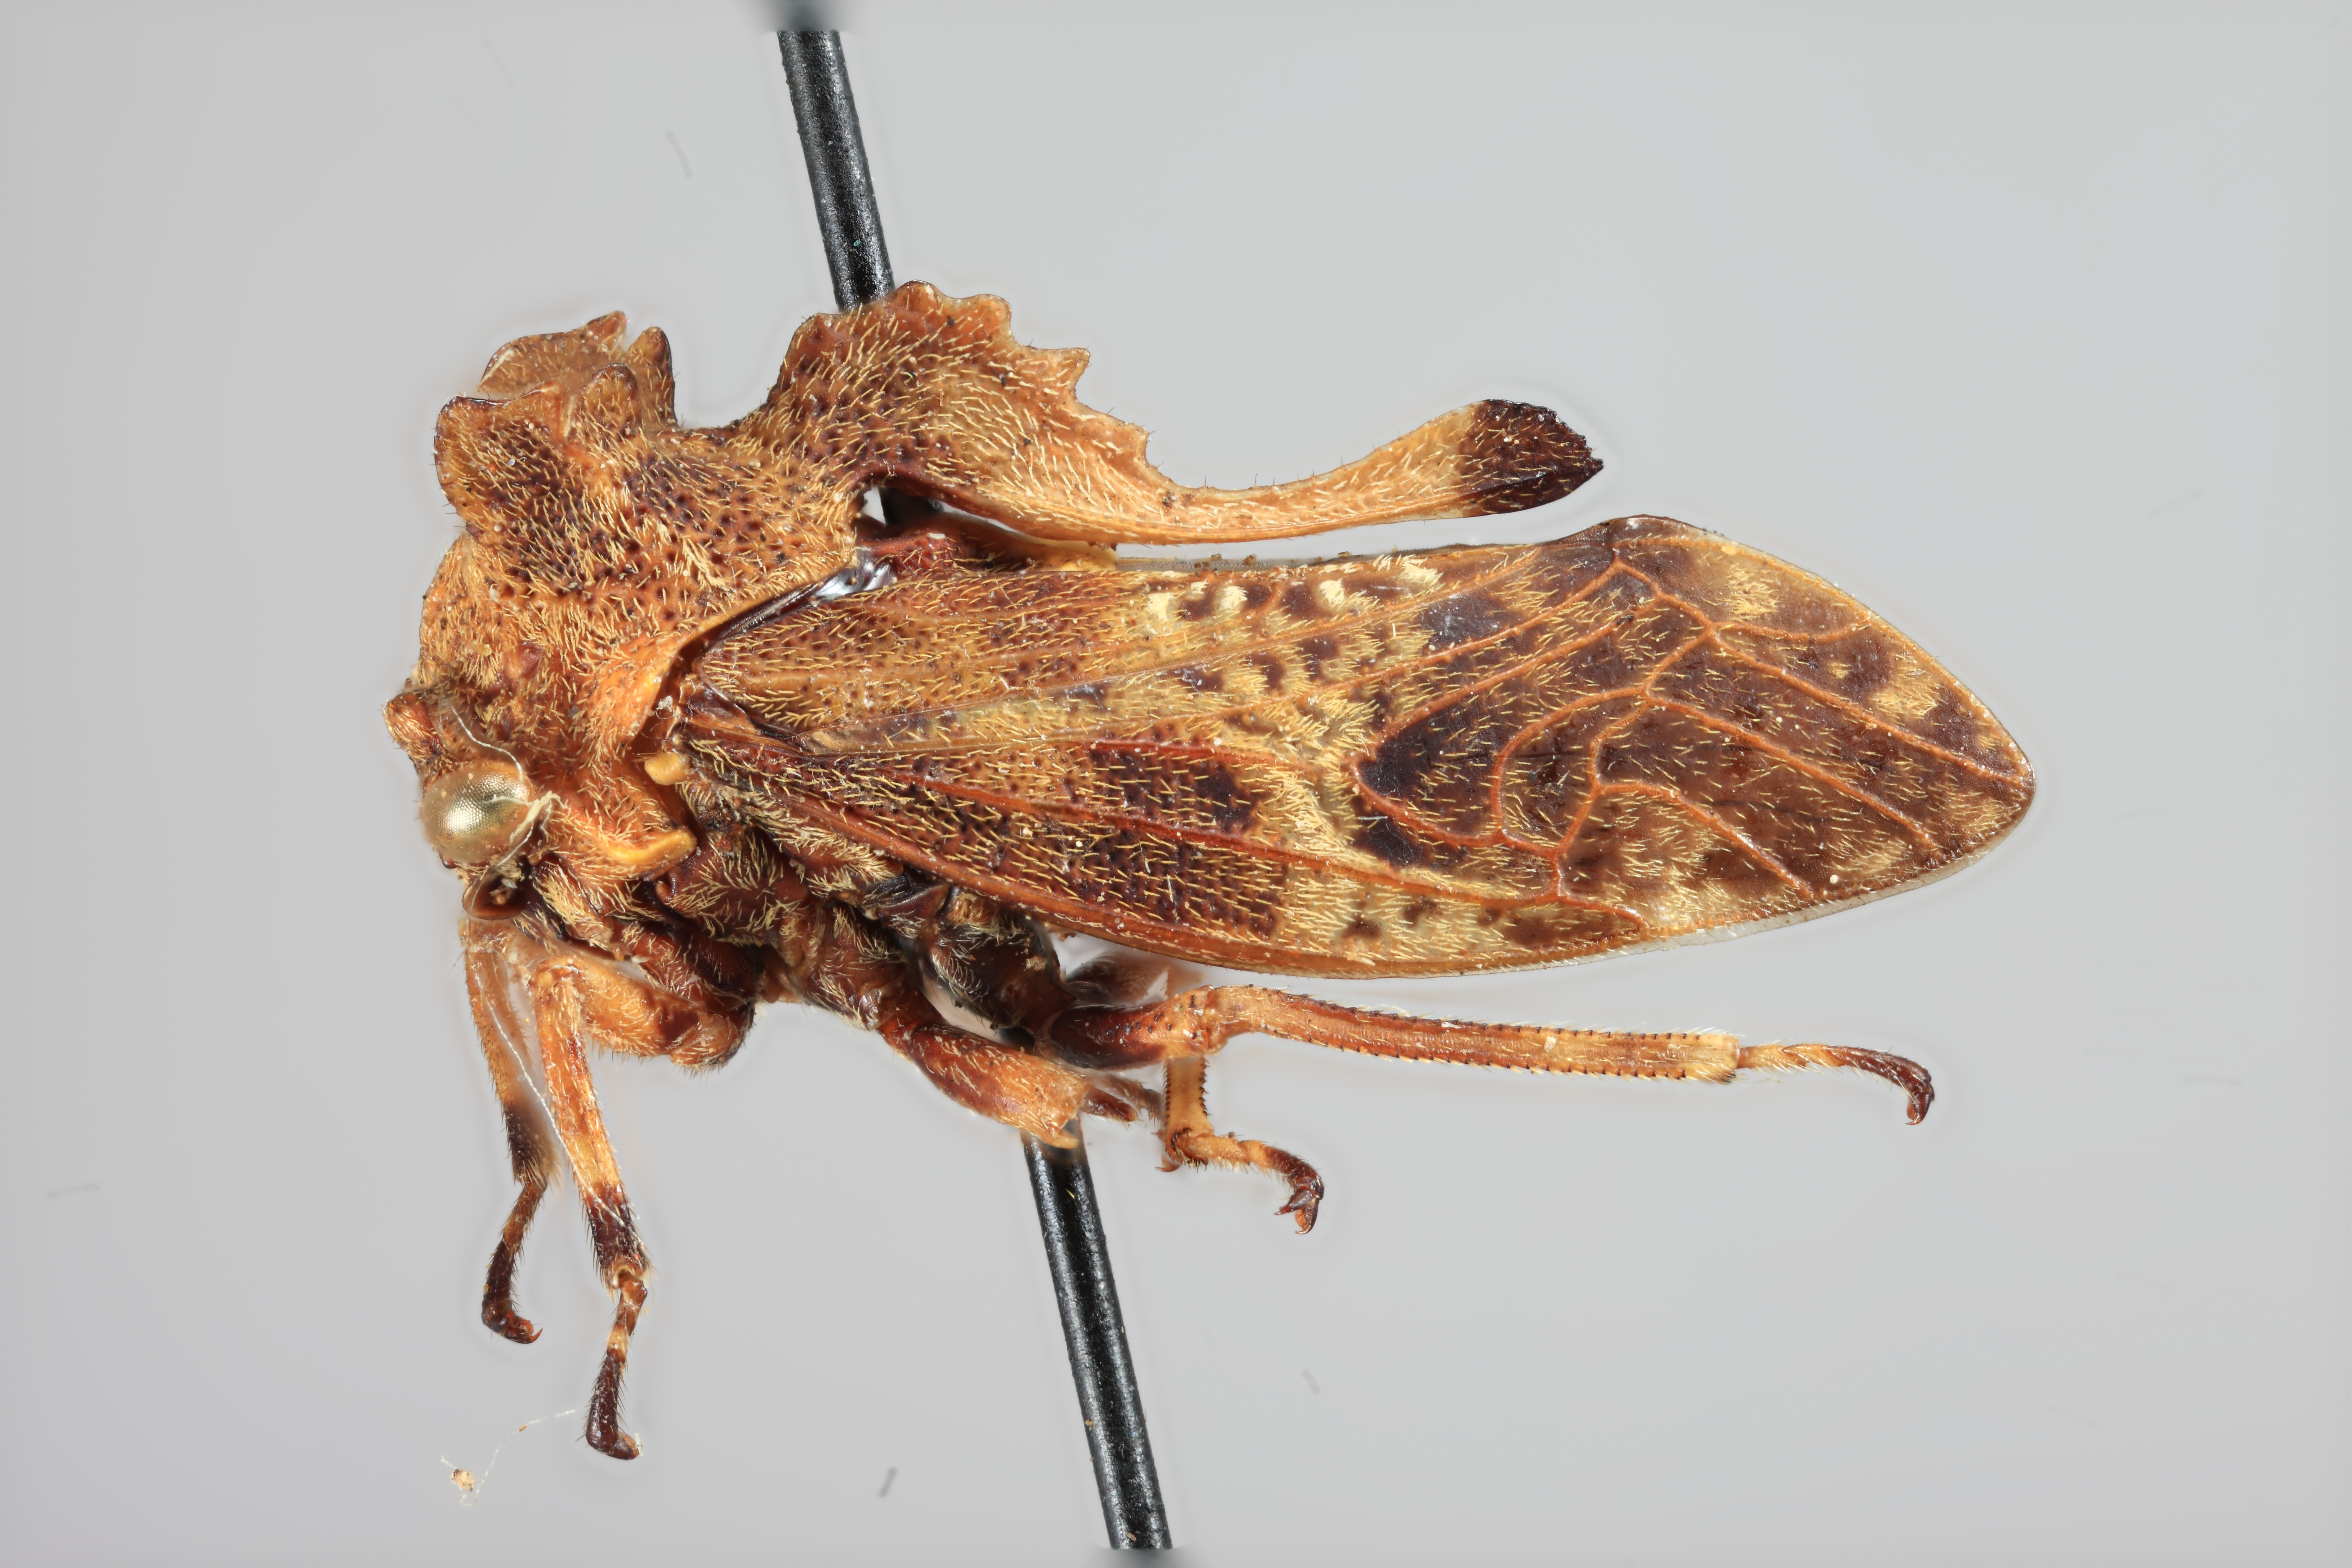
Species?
Dontonodus serraticornis
